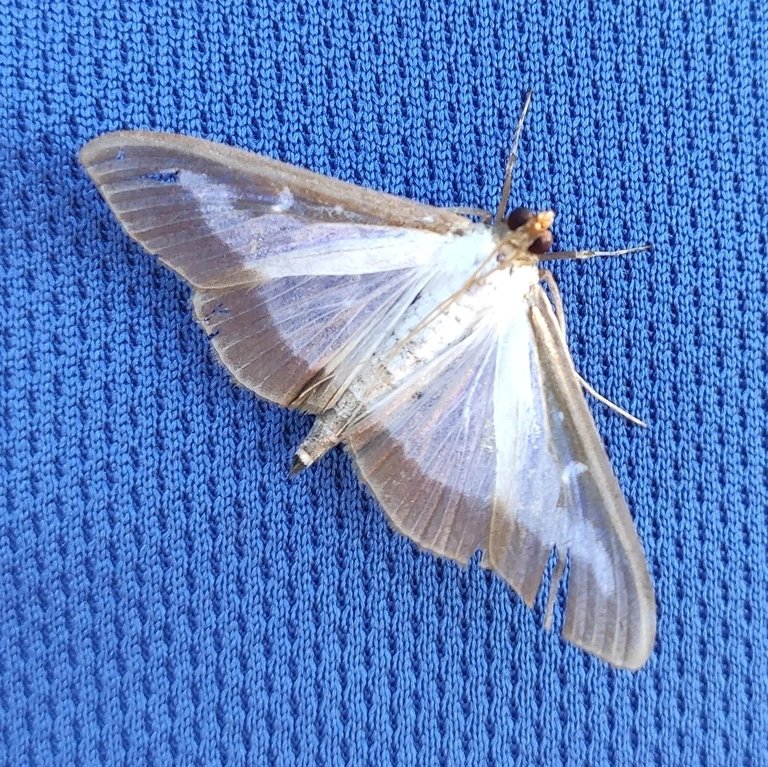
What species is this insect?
Cydalima perspectalis
